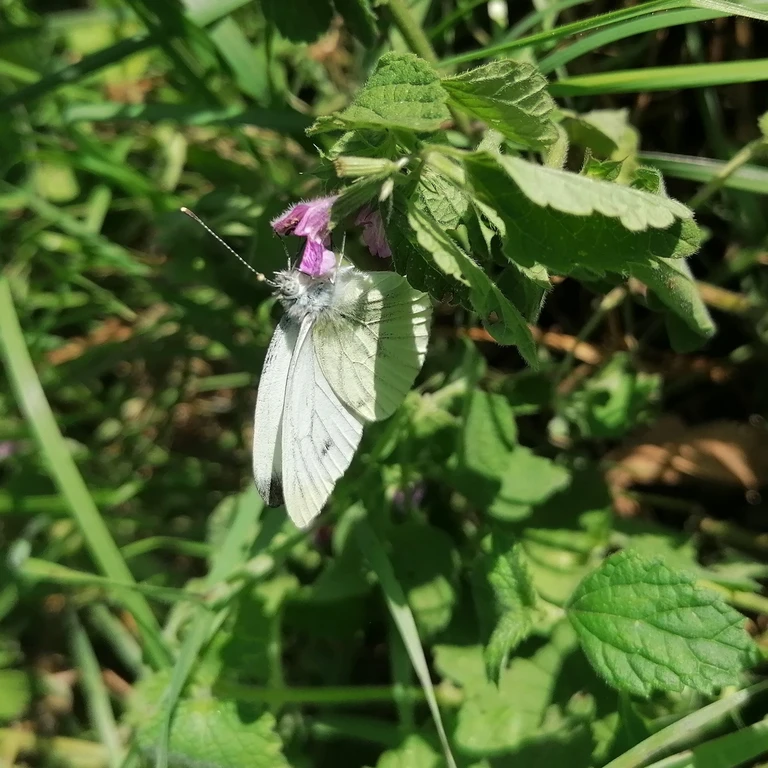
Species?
Pieris napi
